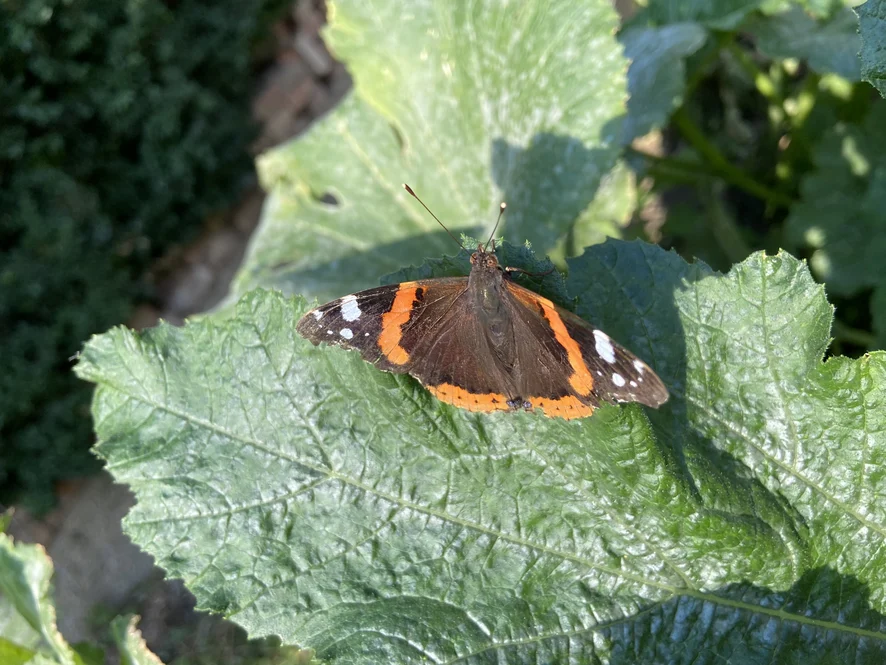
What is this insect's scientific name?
Vanessa atalanta
